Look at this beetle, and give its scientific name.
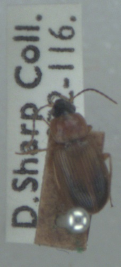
Stenolophus skrimshiranus
